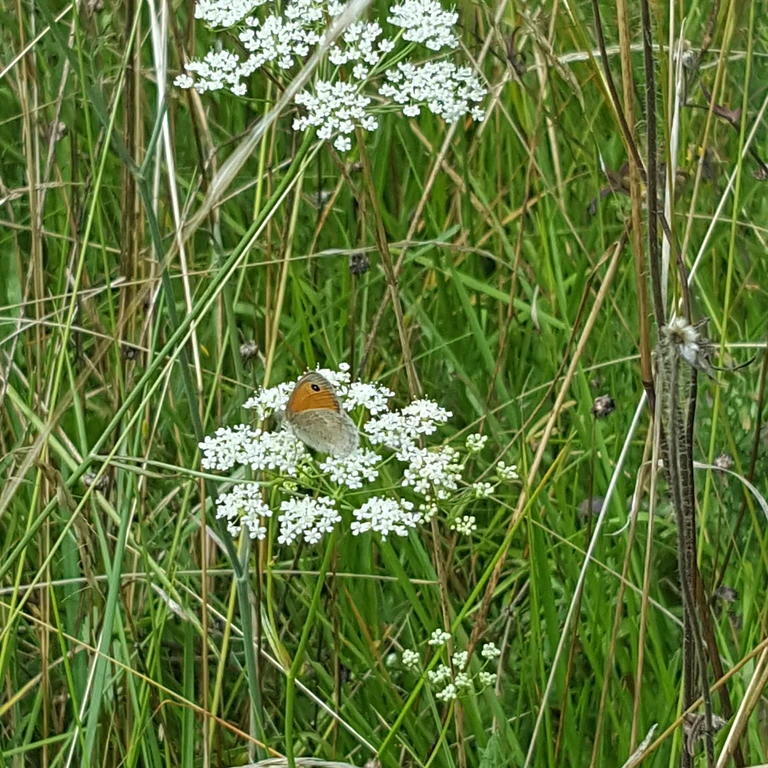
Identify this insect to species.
Coenonympha pamphilus
